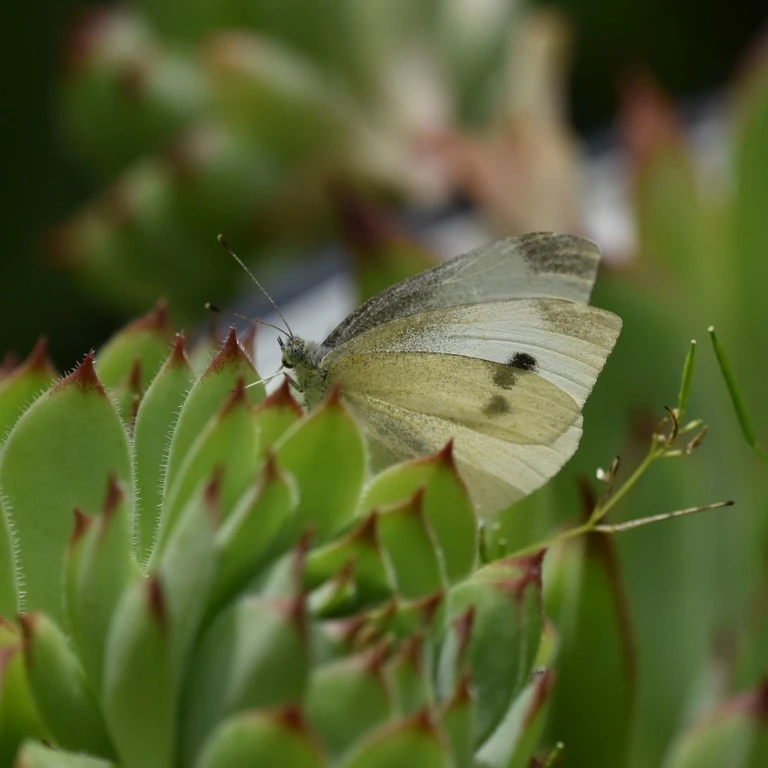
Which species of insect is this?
Pieris rapae
